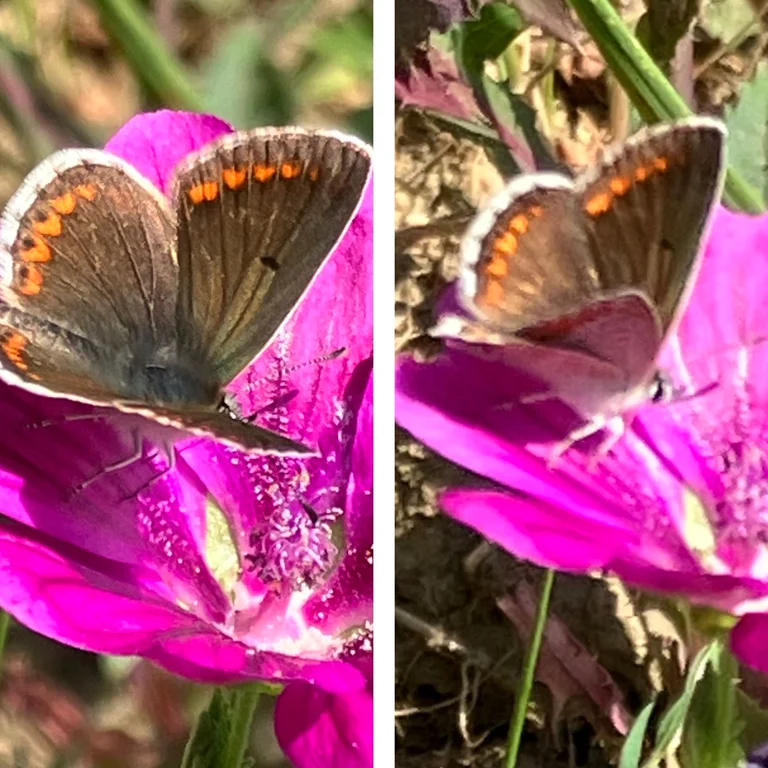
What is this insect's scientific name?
Aricia agestis/artaxerxes
